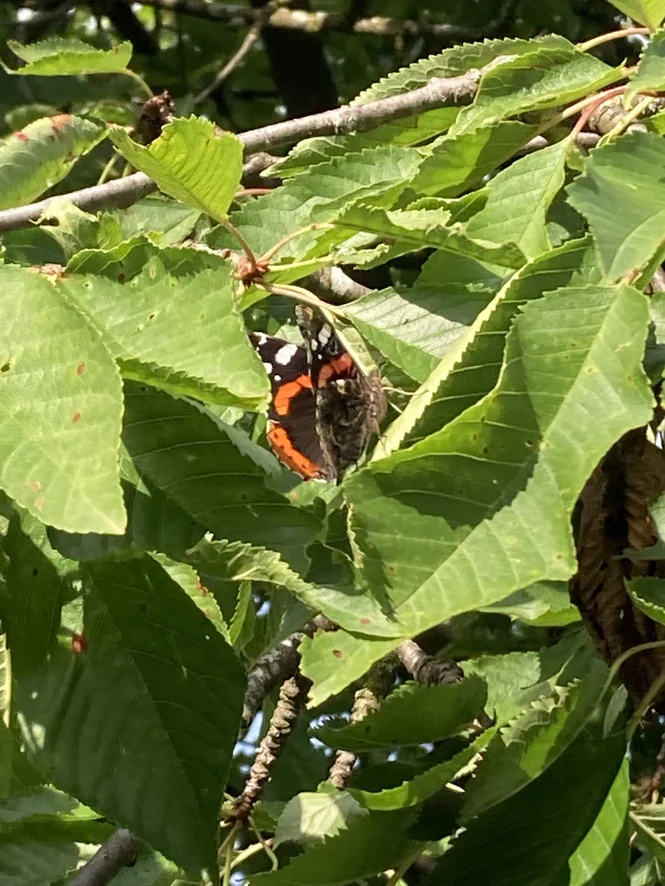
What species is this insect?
Vanessa atalanta
